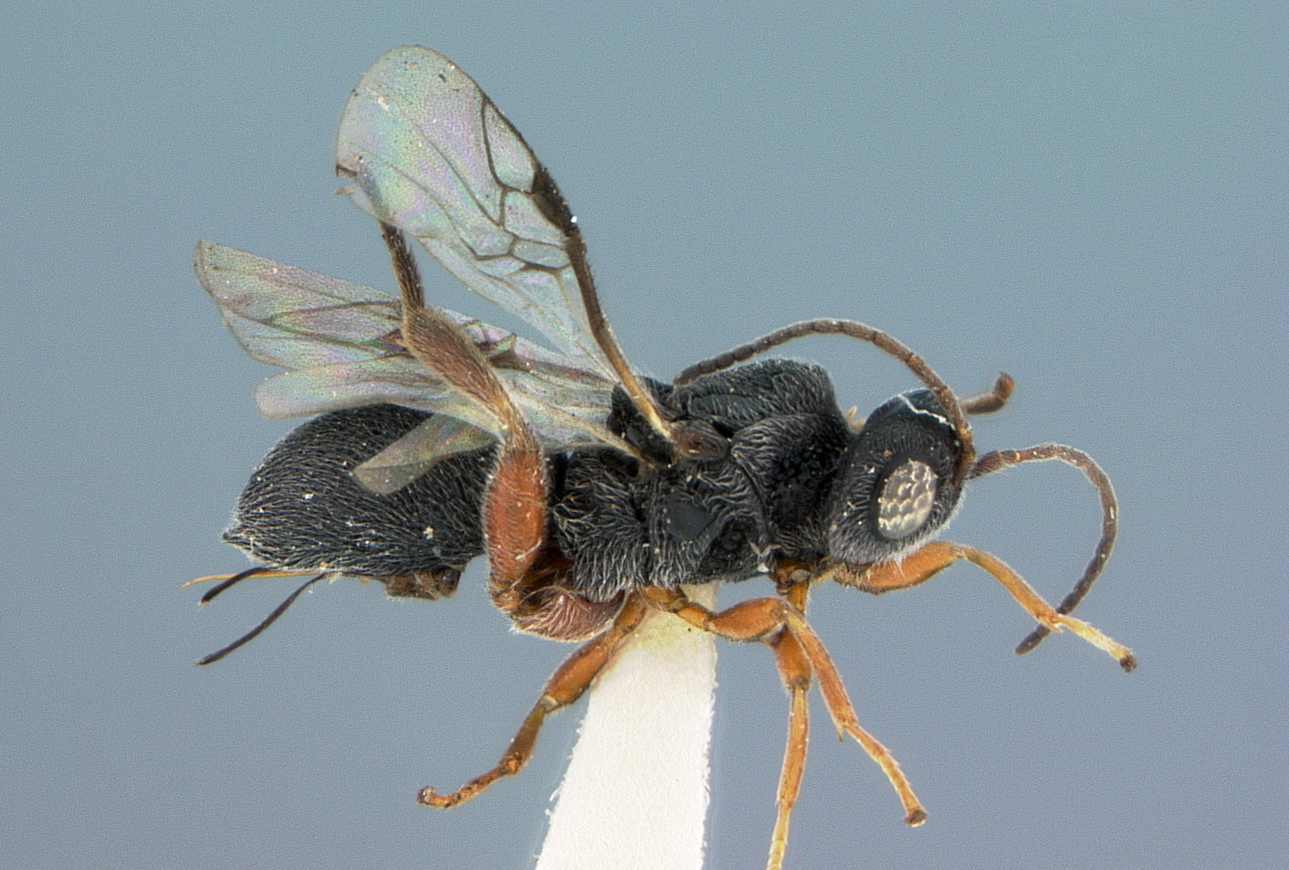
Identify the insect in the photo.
Urosigalphus panamalensis
